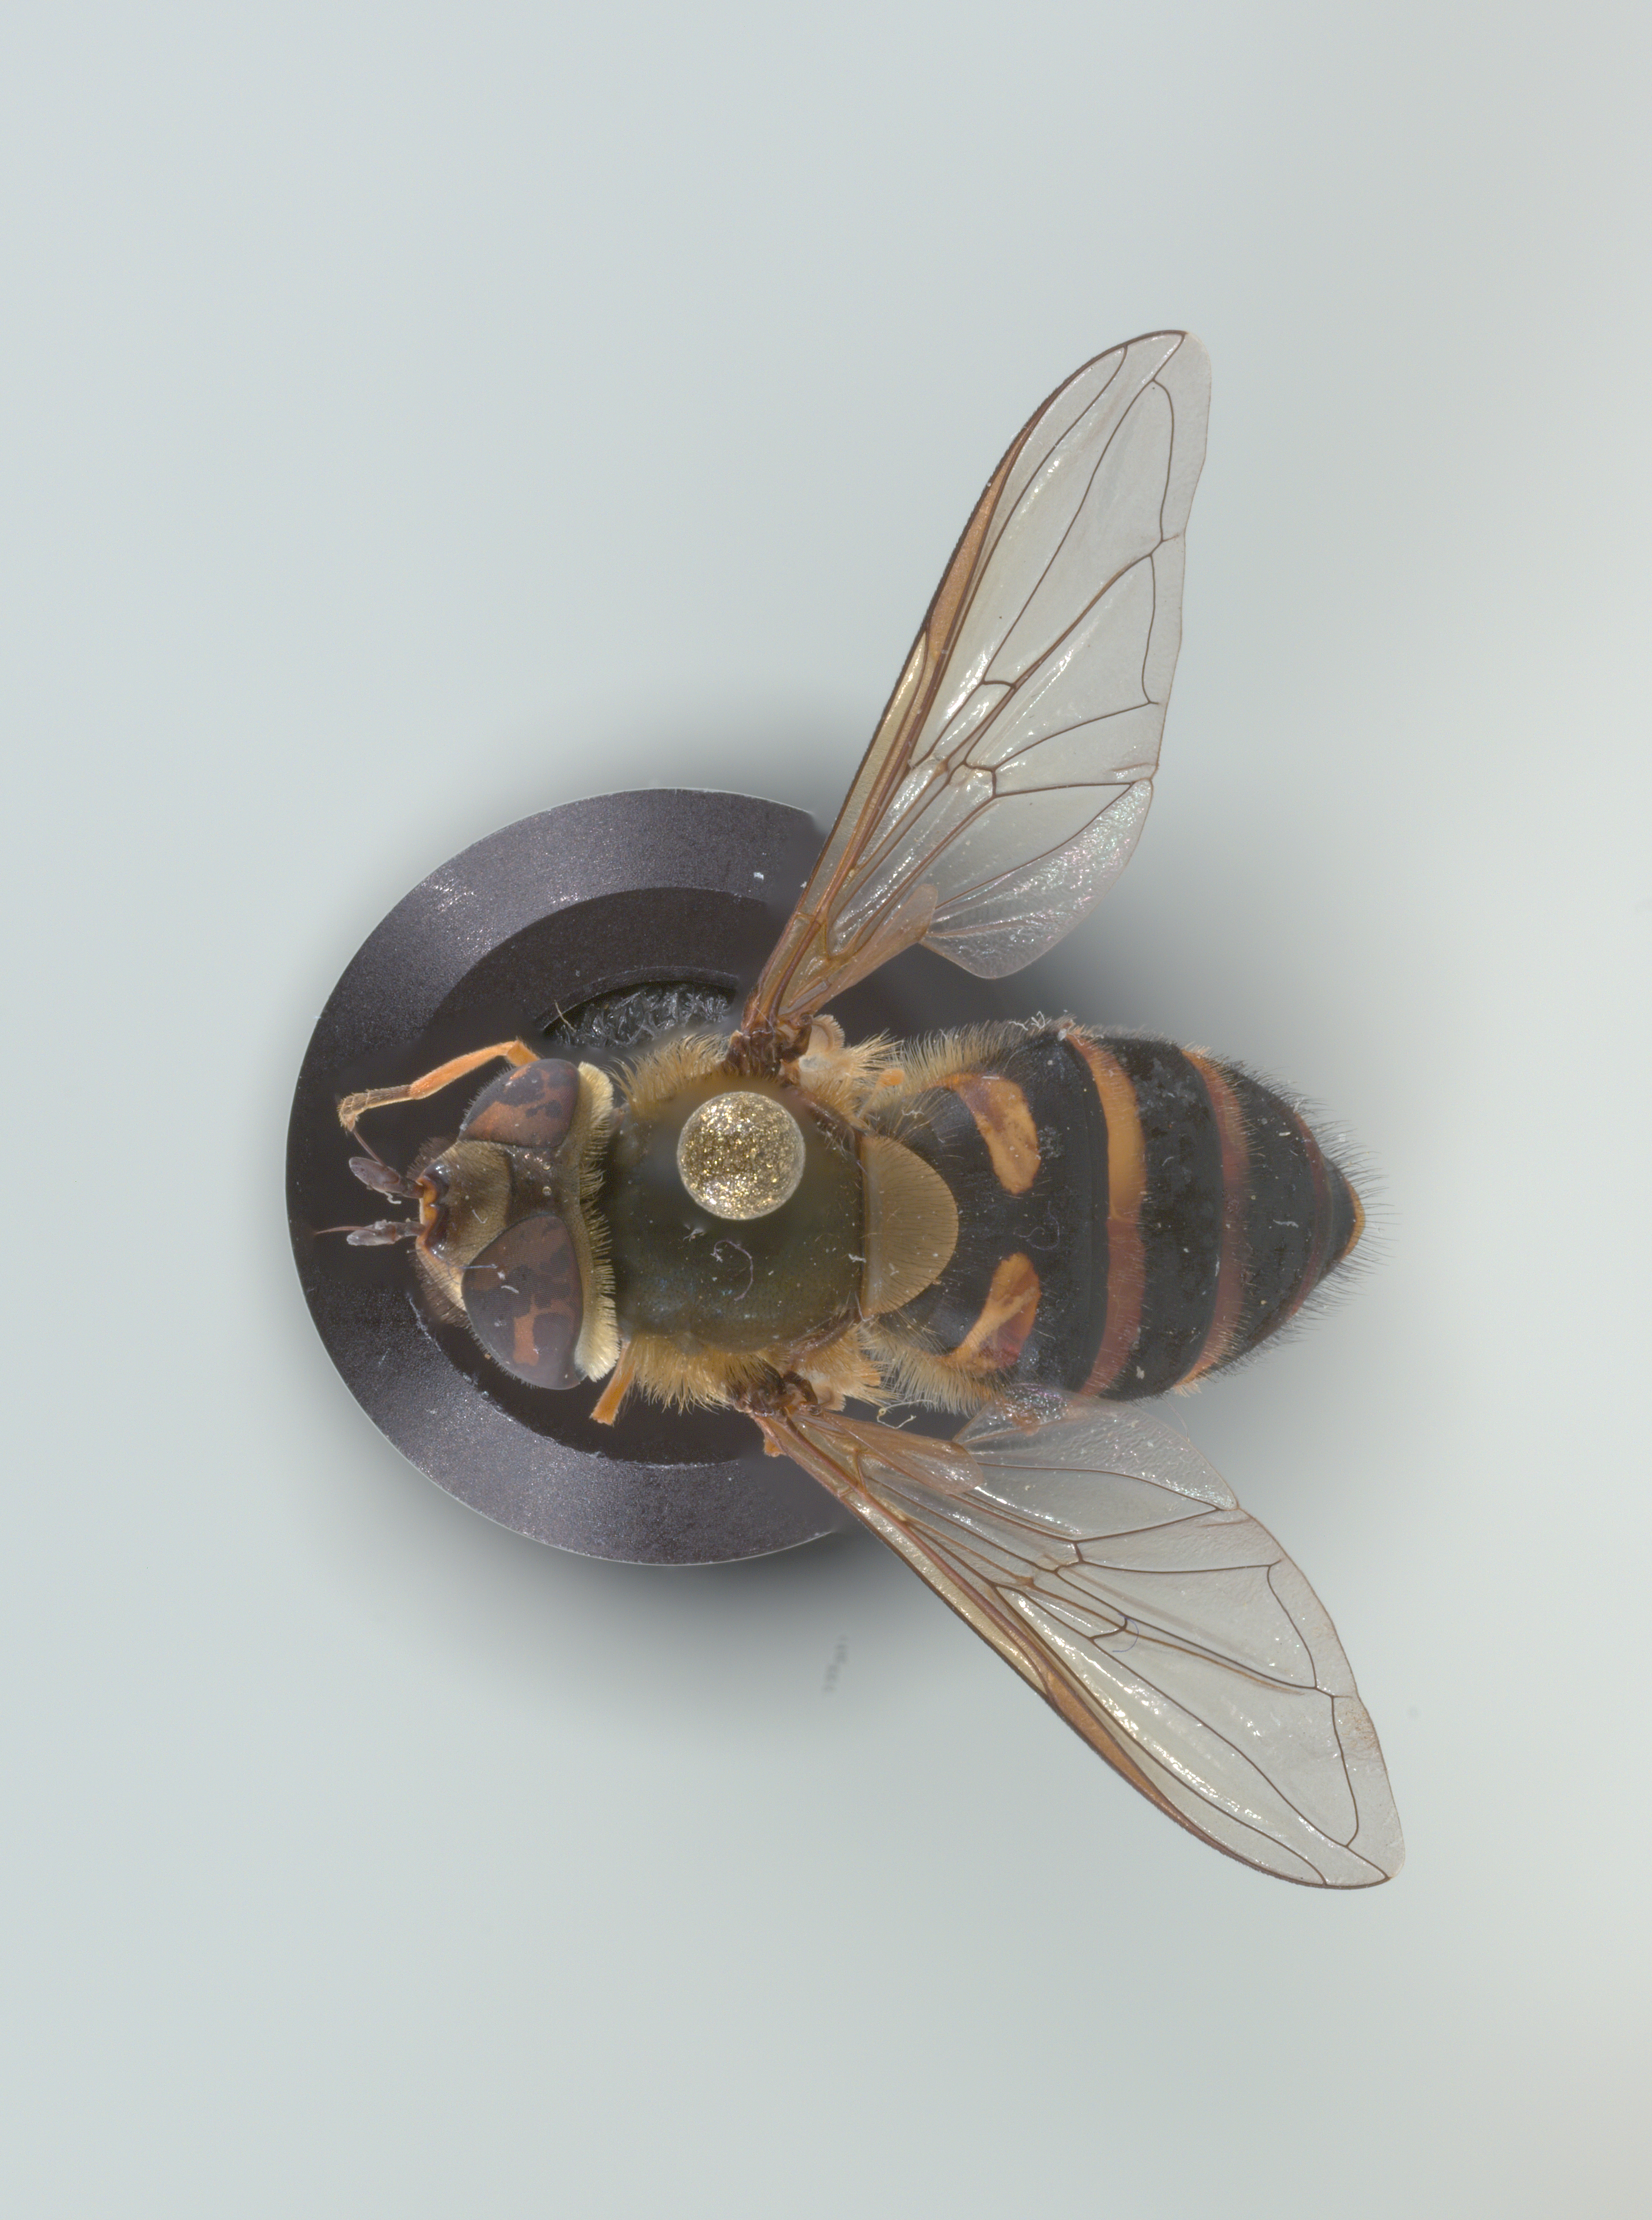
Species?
Syrphus torvus
